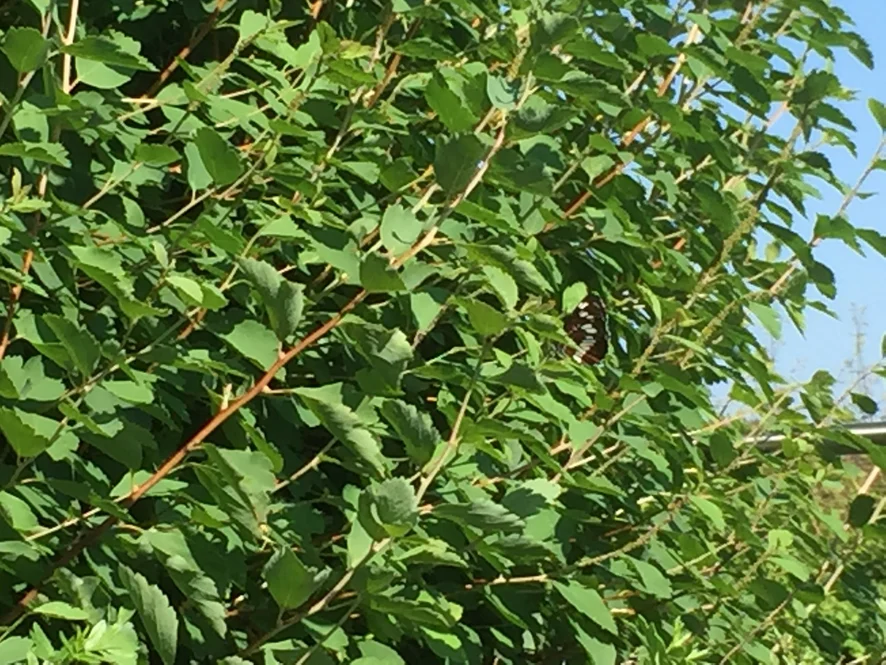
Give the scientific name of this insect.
Neptis rivularis
